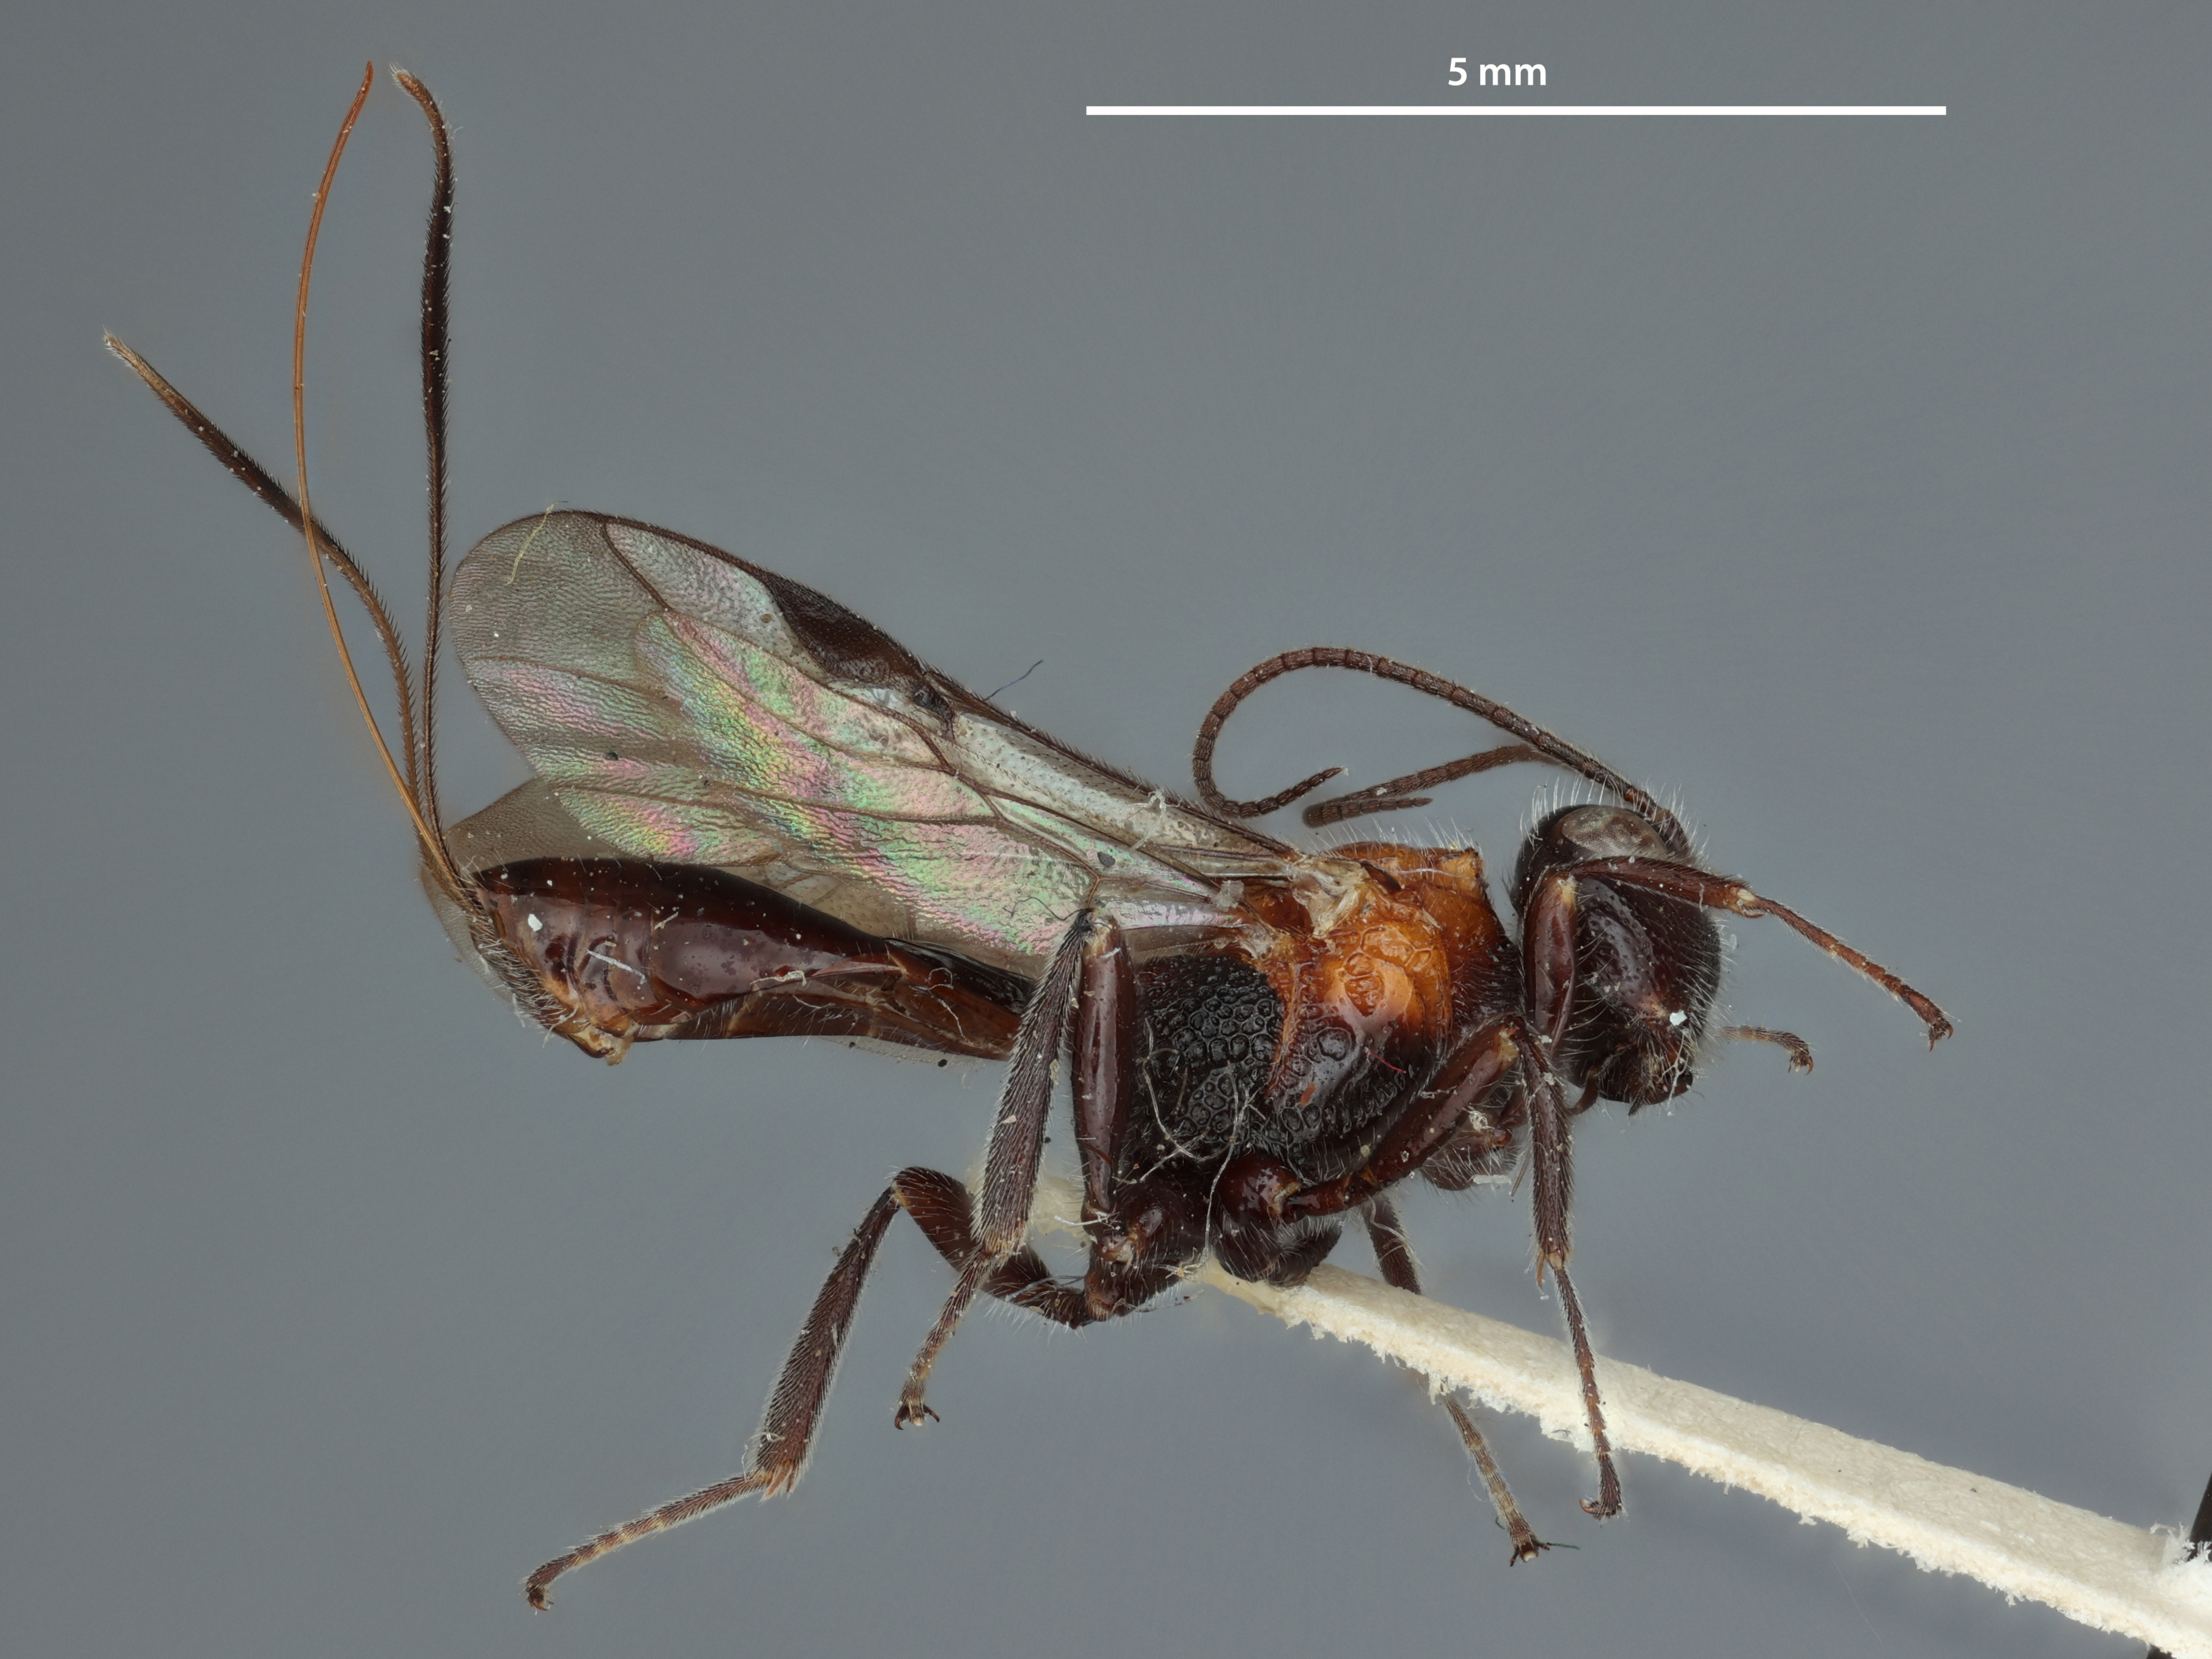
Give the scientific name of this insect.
Cenocoelius quadratus
